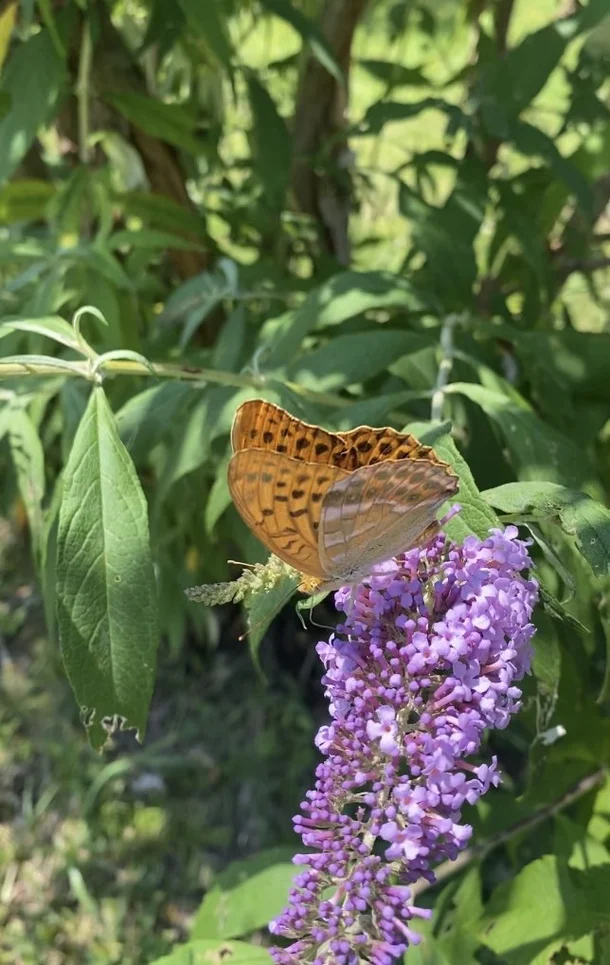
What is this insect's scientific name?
Argynnis paphia
